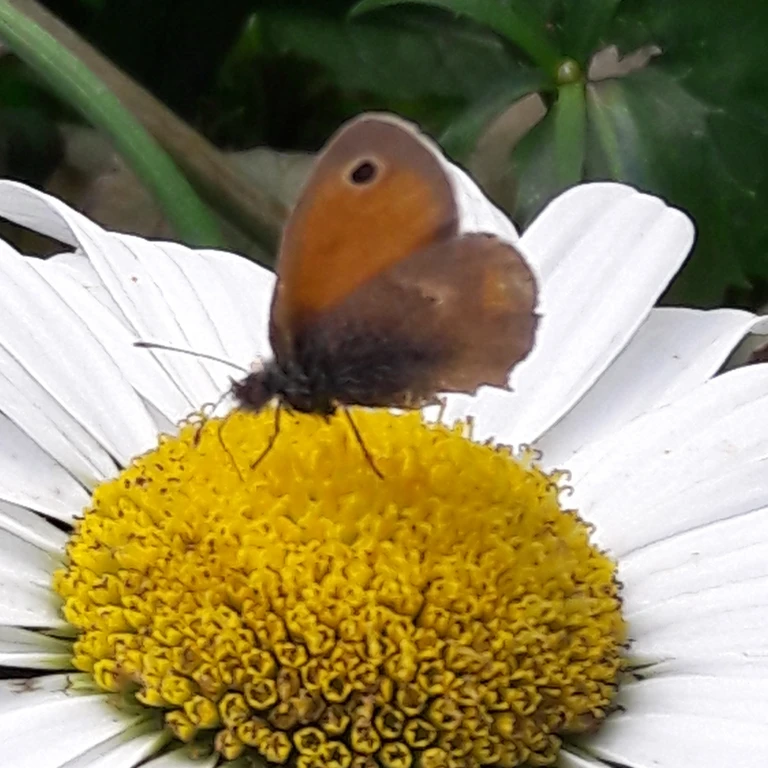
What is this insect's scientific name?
Coenonympha pamphilus
